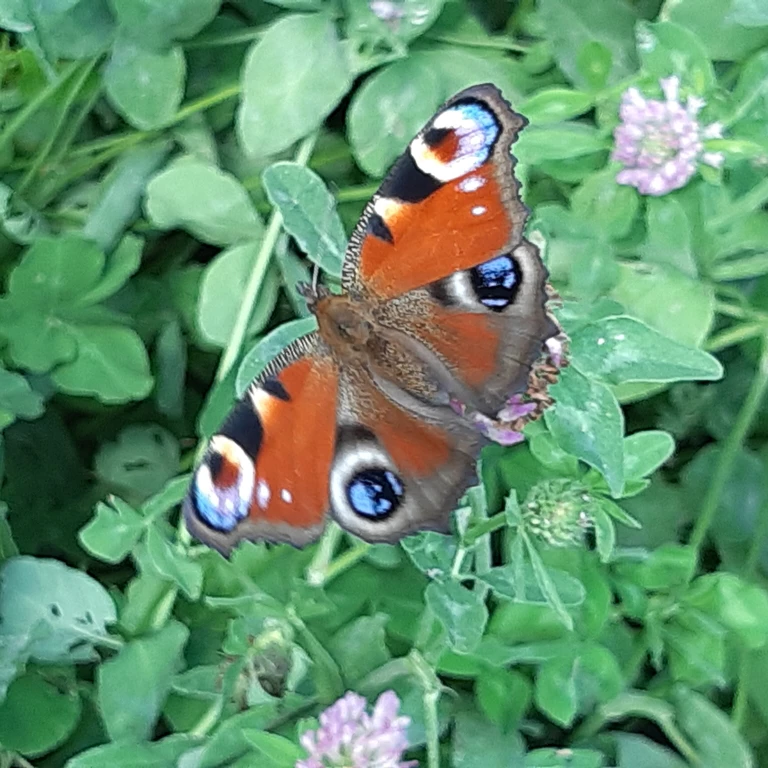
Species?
Aglais io
